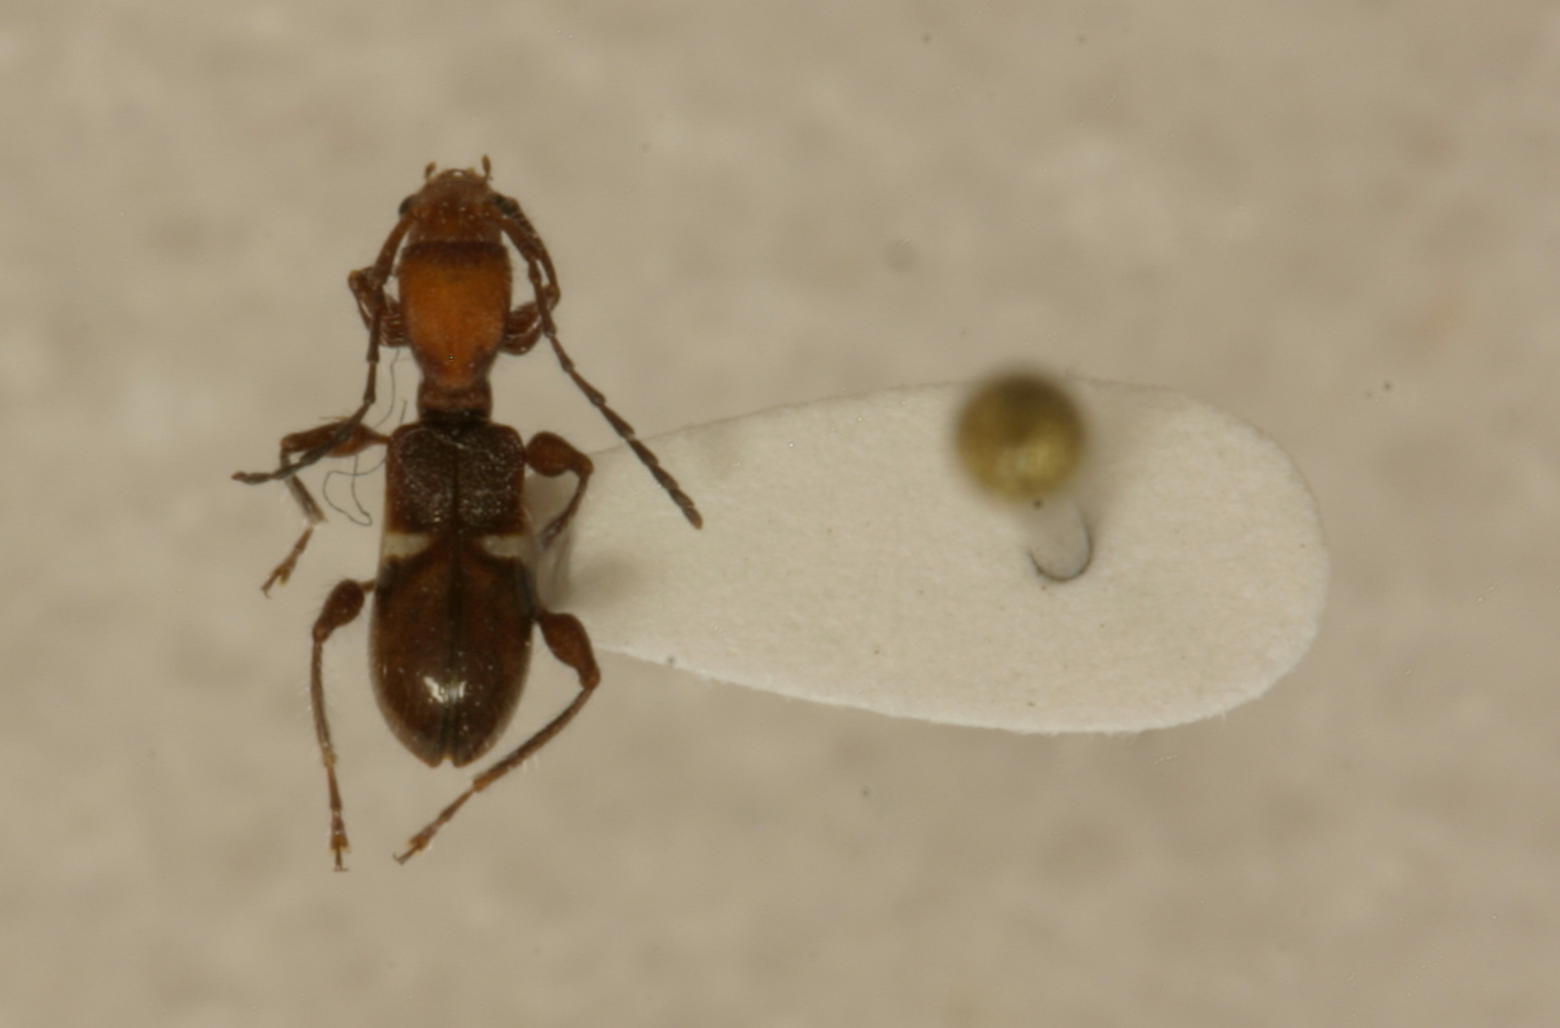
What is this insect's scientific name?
Tilloclytus baoruco
